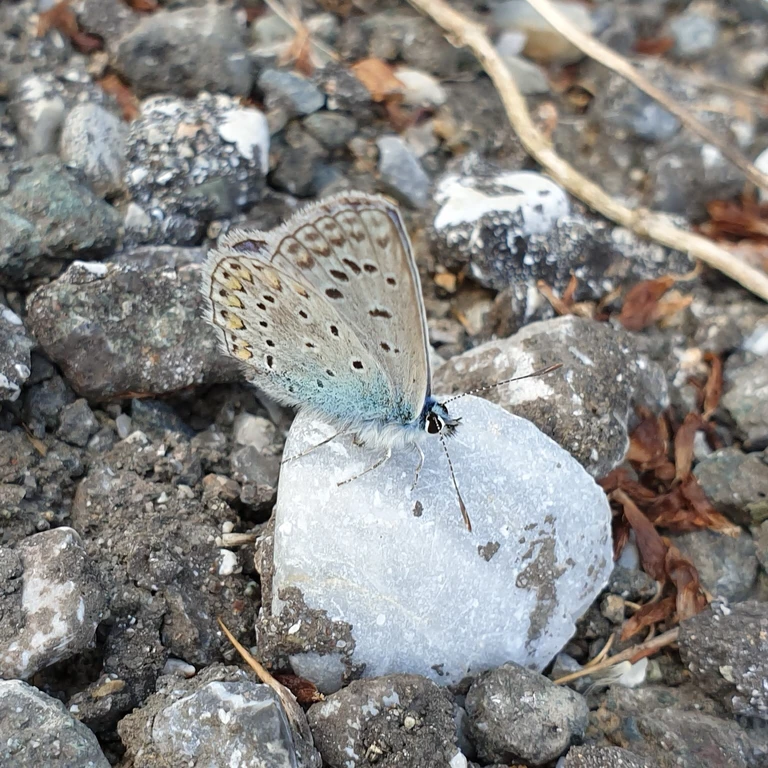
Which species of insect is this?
Polyommatus icarus
